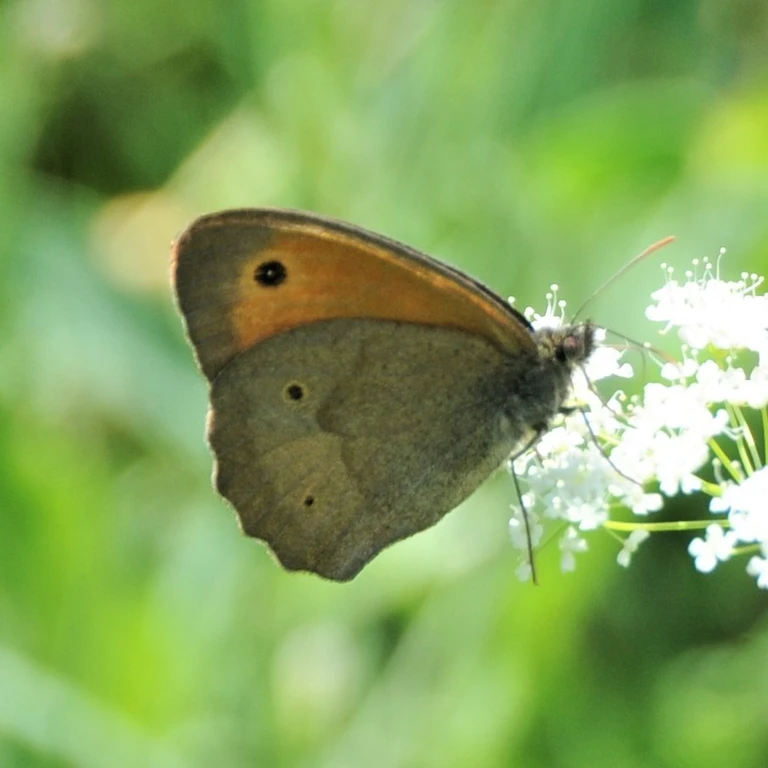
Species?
Maniola jurtina
